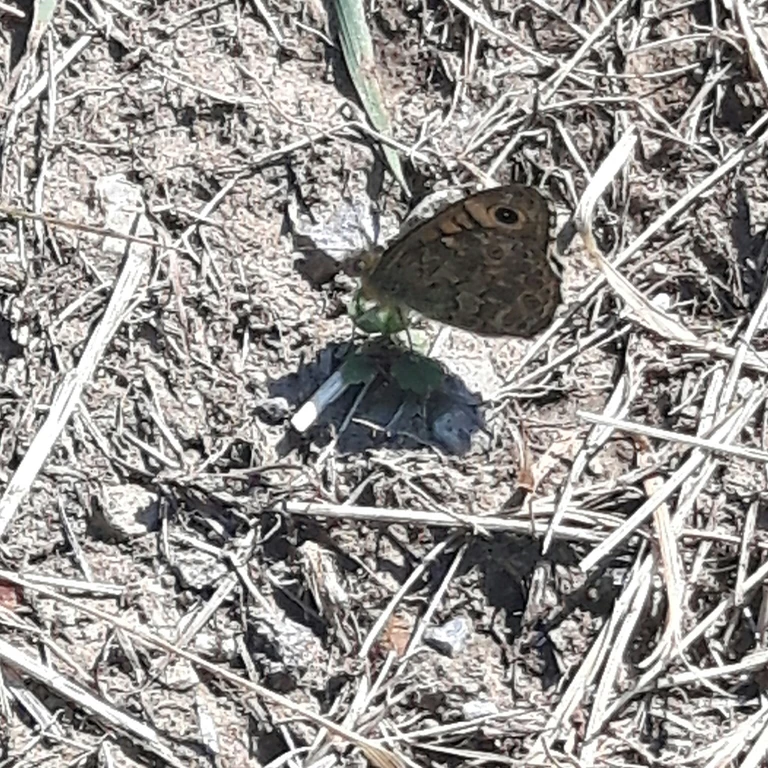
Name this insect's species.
Lasiommata megera (also Pararge megera)
